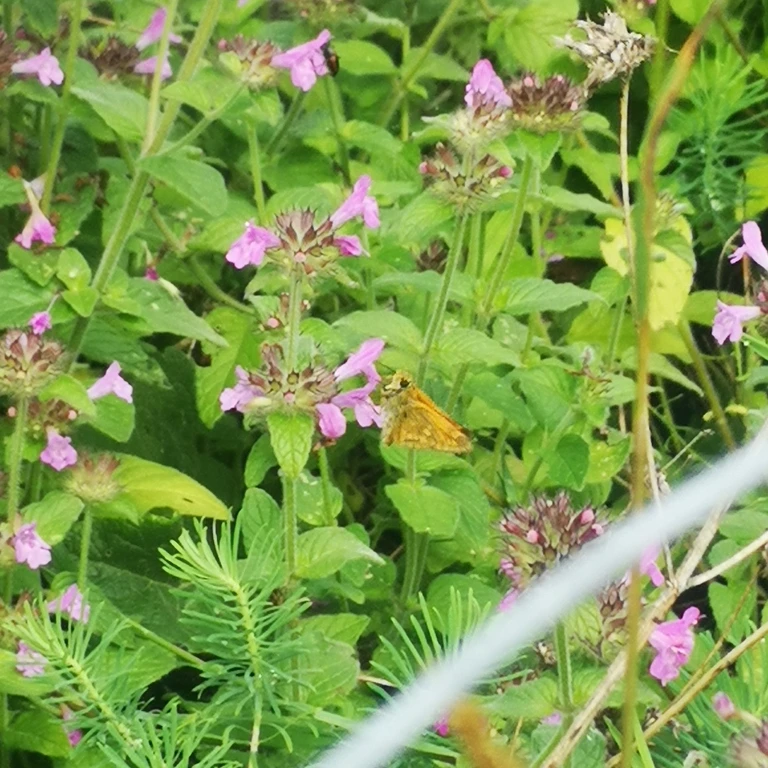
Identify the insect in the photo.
Ochlodes sylvanus (also Ochlodes venata)
